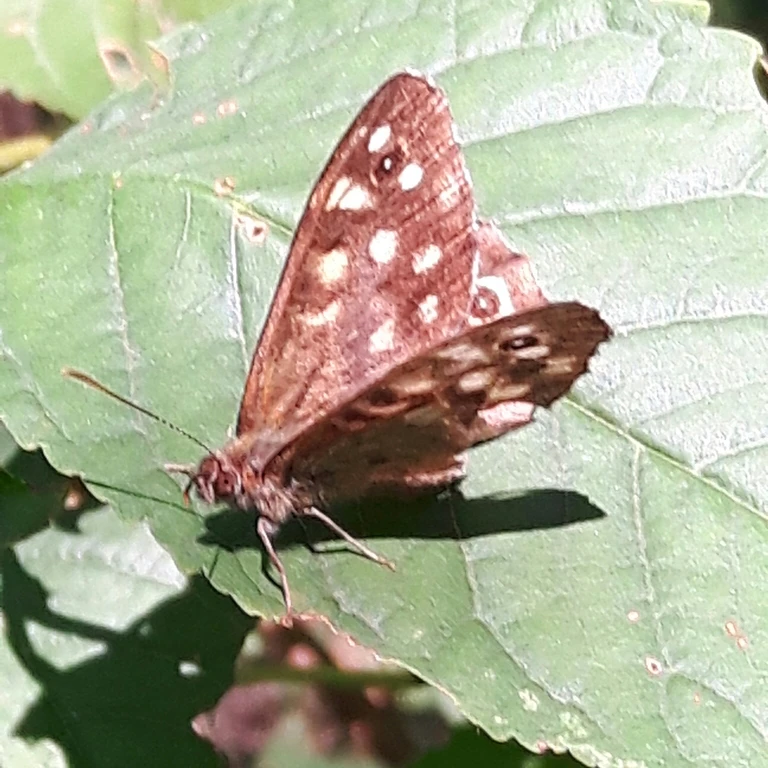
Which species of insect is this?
Pararge aegeria
